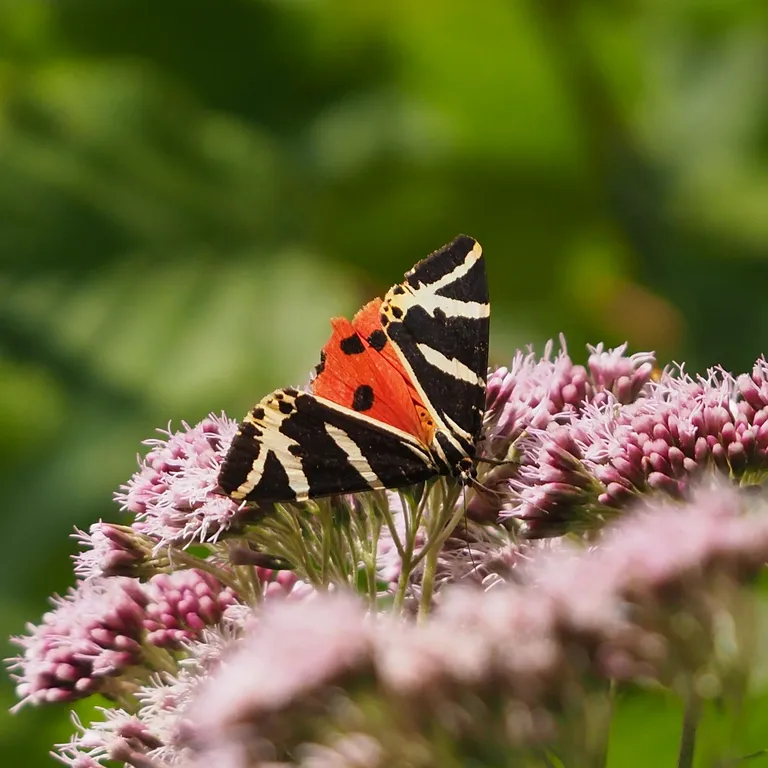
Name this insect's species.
Euplagia quadripunctaria
